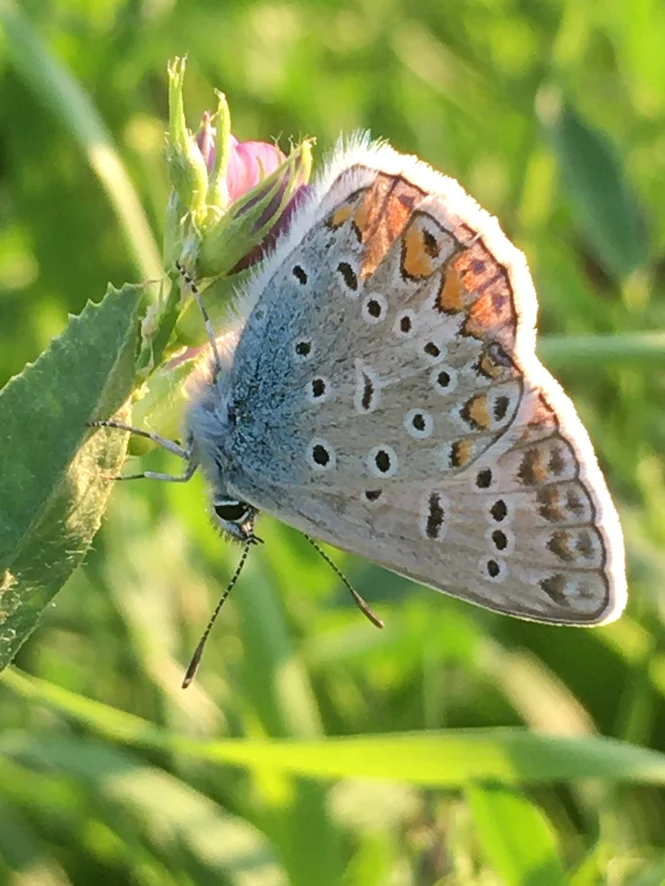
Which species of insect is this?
Polyommatus icarus
